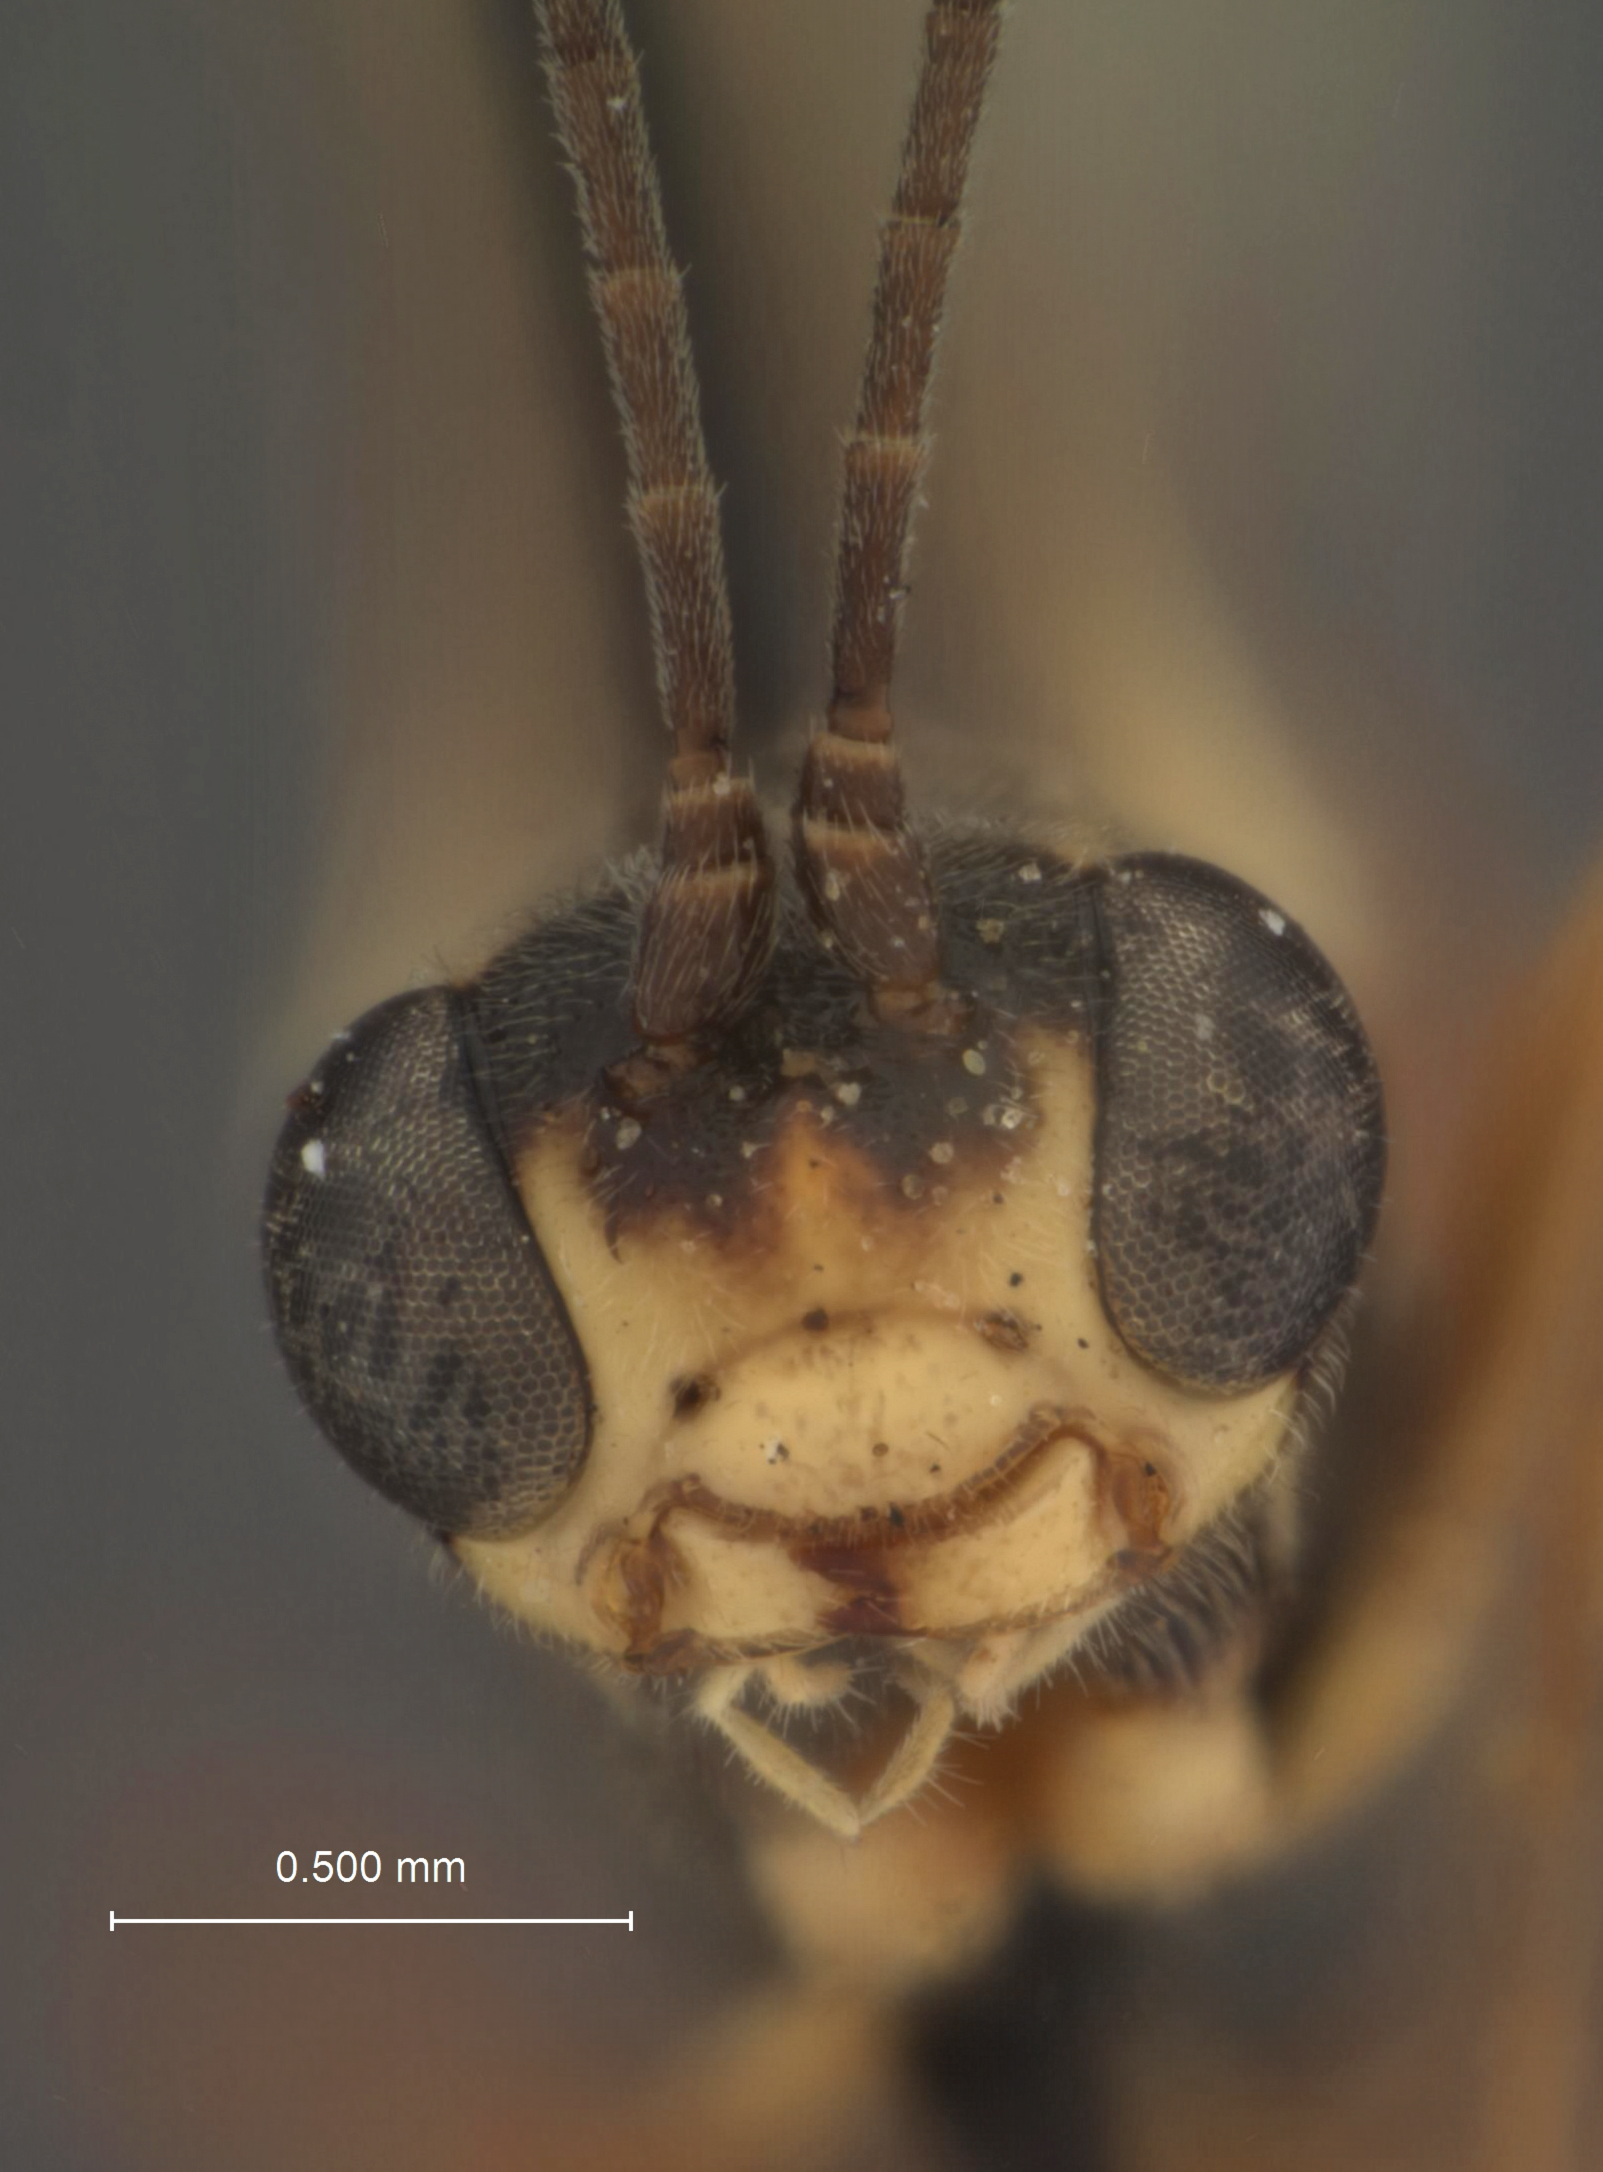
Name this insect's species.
Neliopisthus niger
